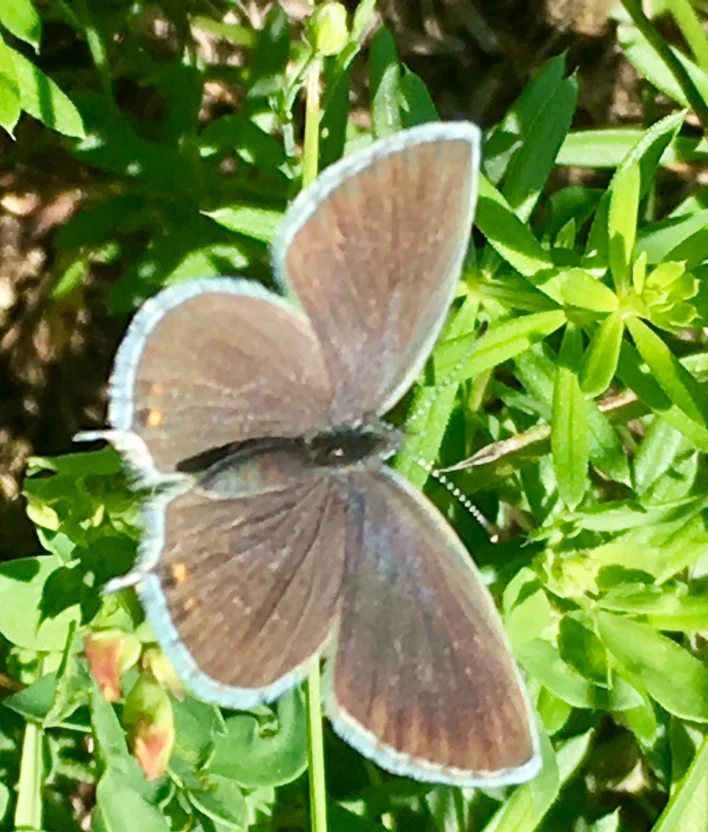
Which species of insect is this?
Cupido argiades (also Elkalyce argiades)
